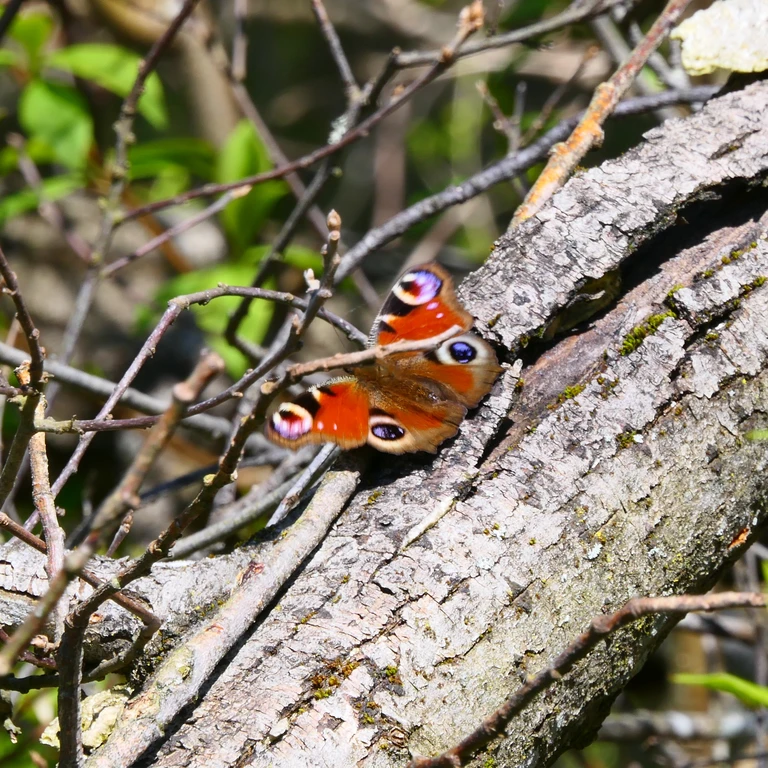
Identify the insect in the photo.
Aglais io
